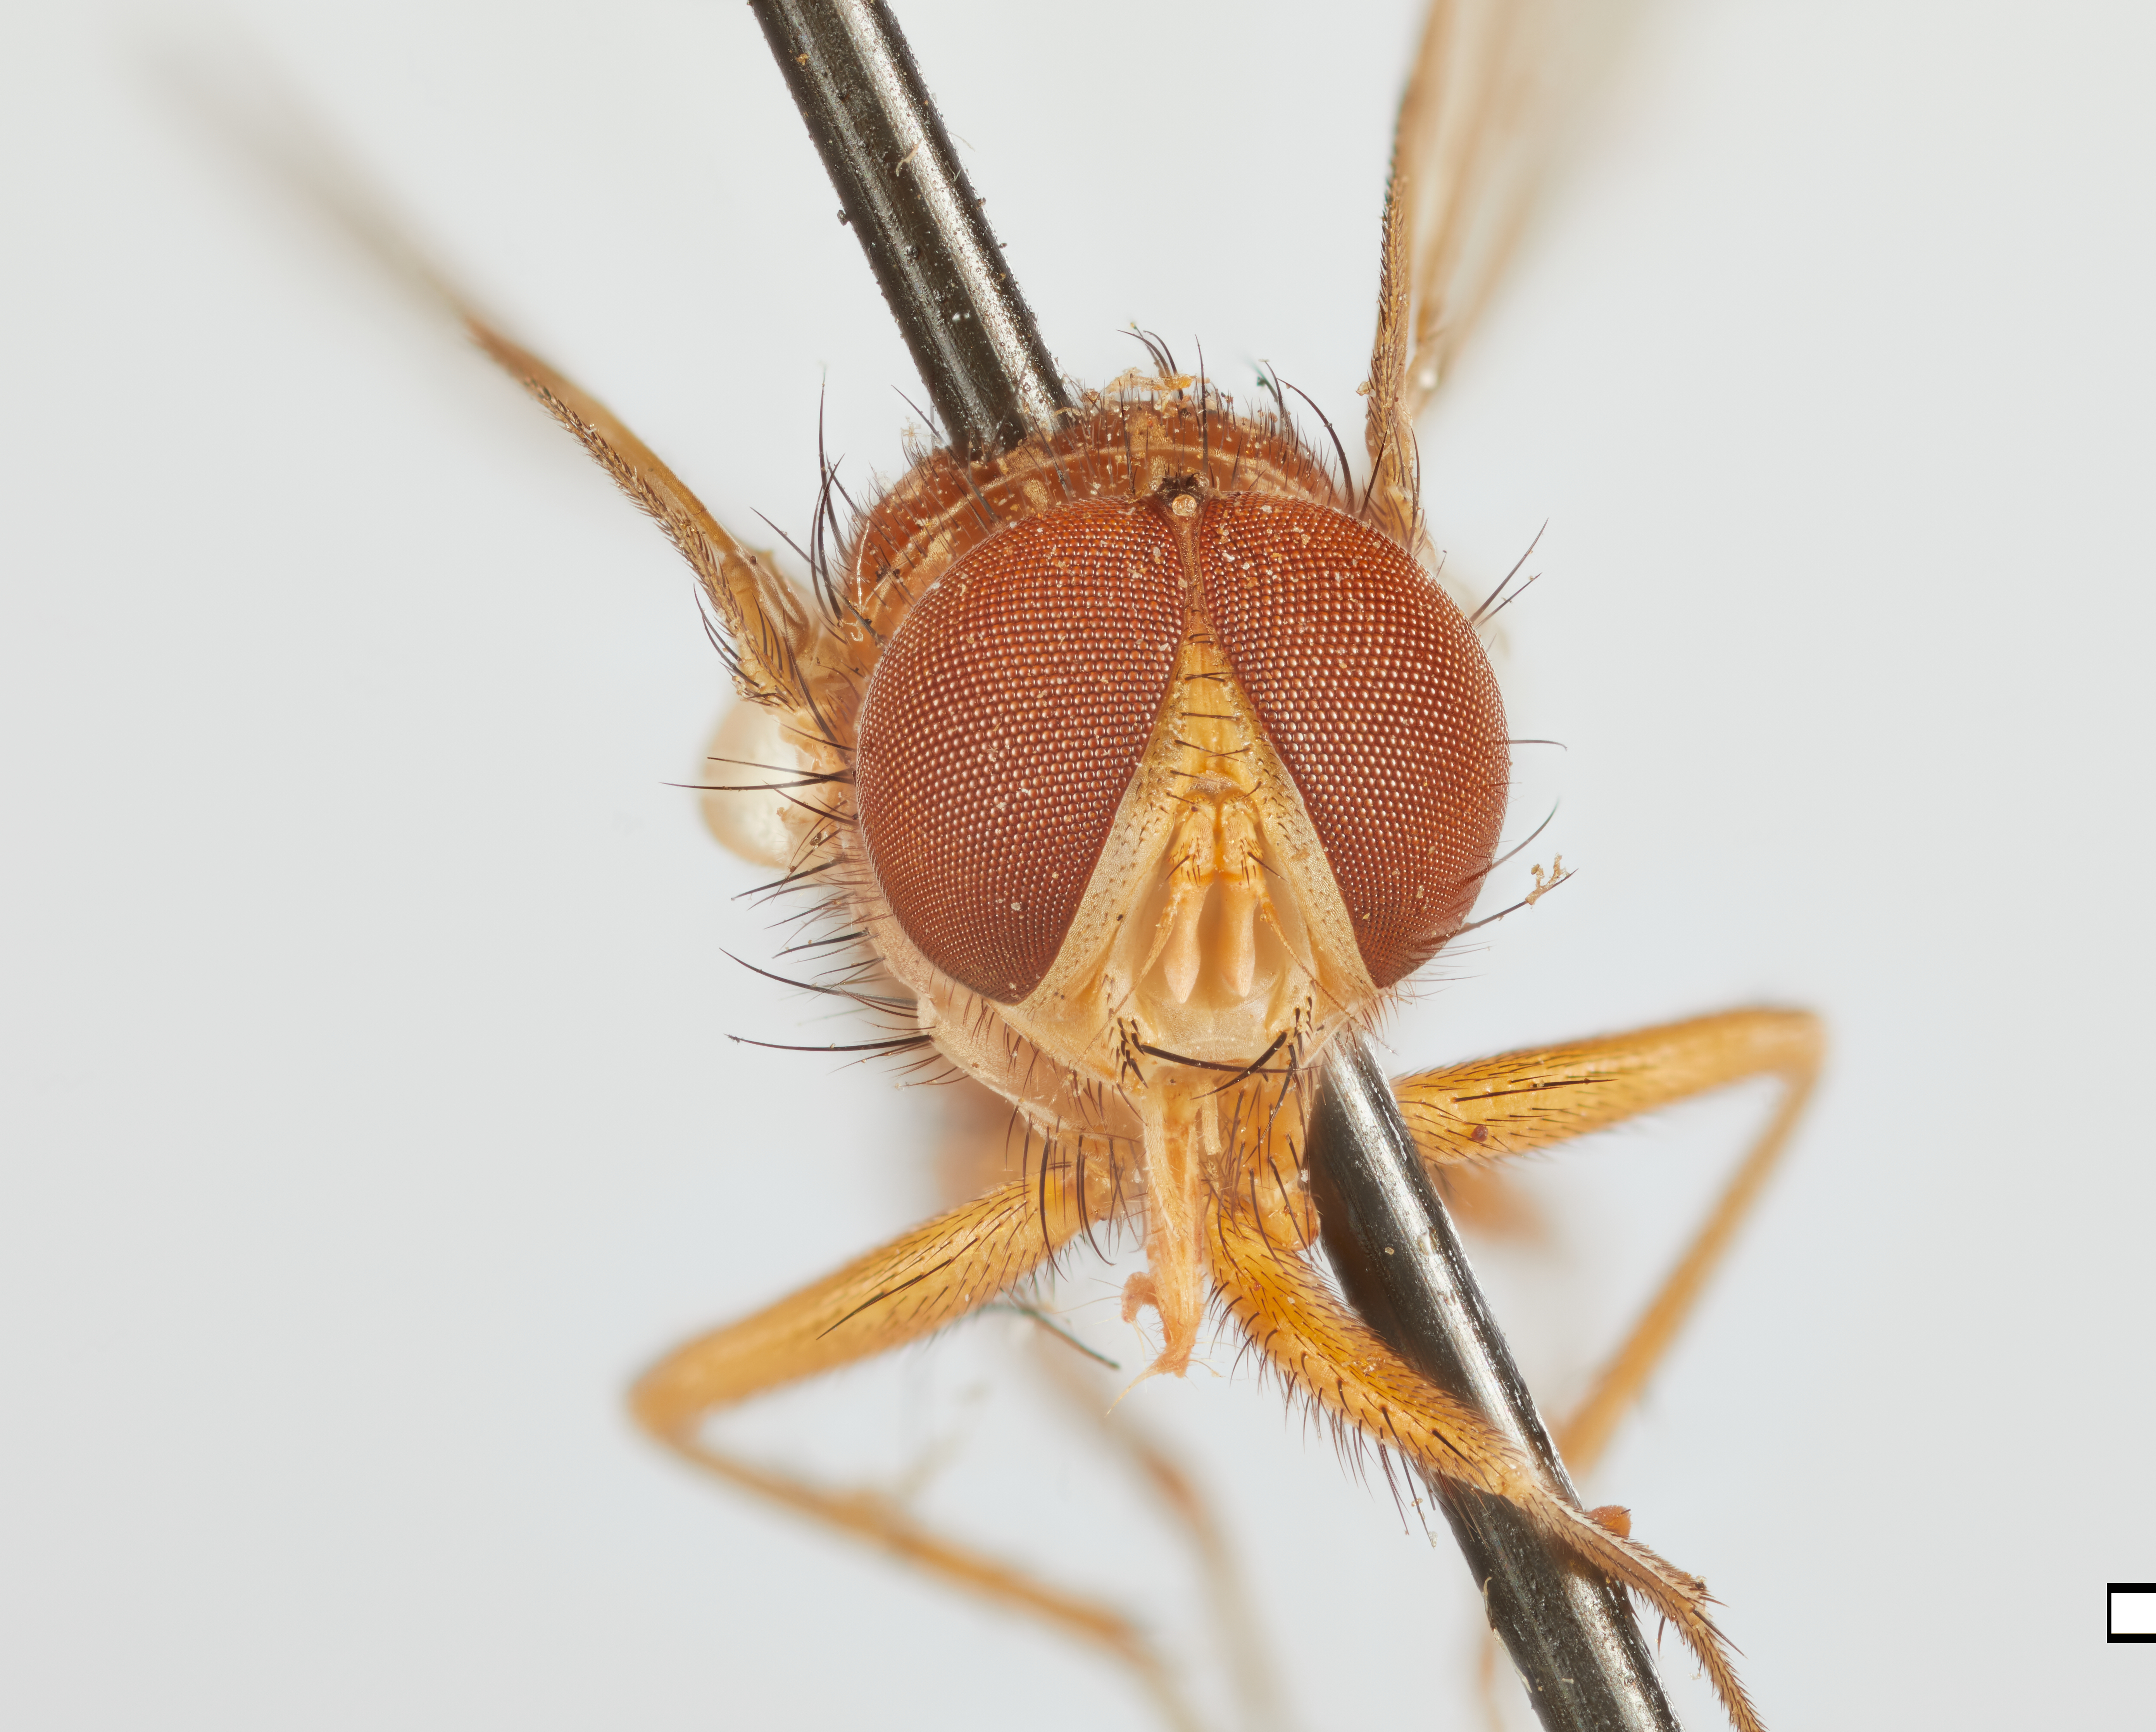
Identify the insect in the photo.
Palpostoma desvoidyi
